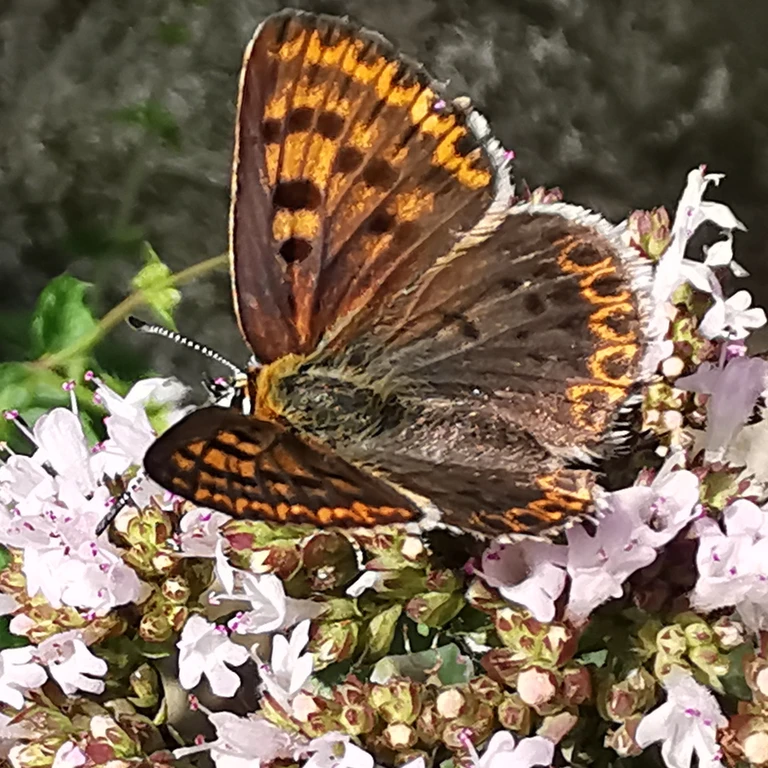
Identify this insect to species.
Lycaena tityrus (also Loweia tityrus)
